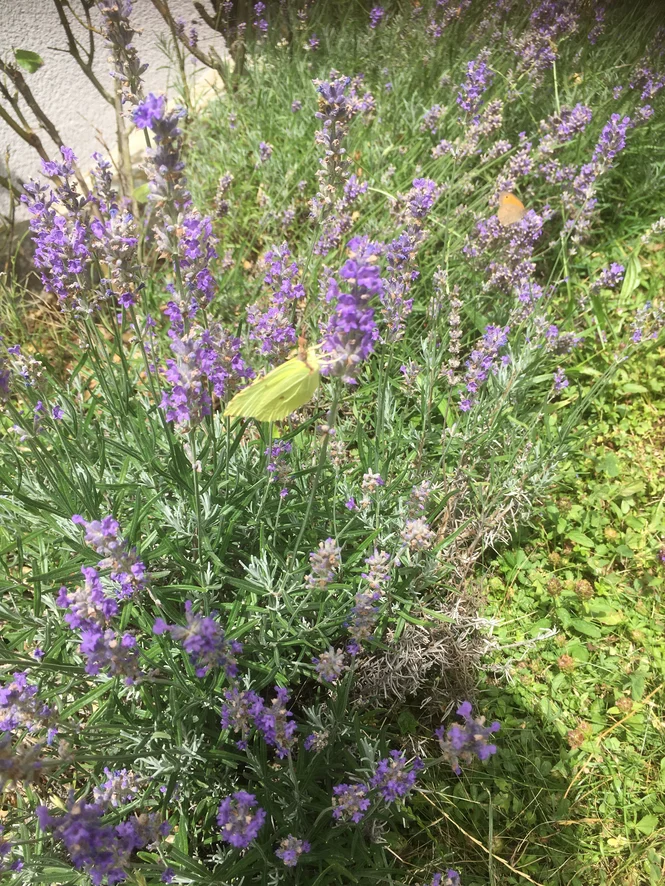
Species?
Gonepteryx rhamni
